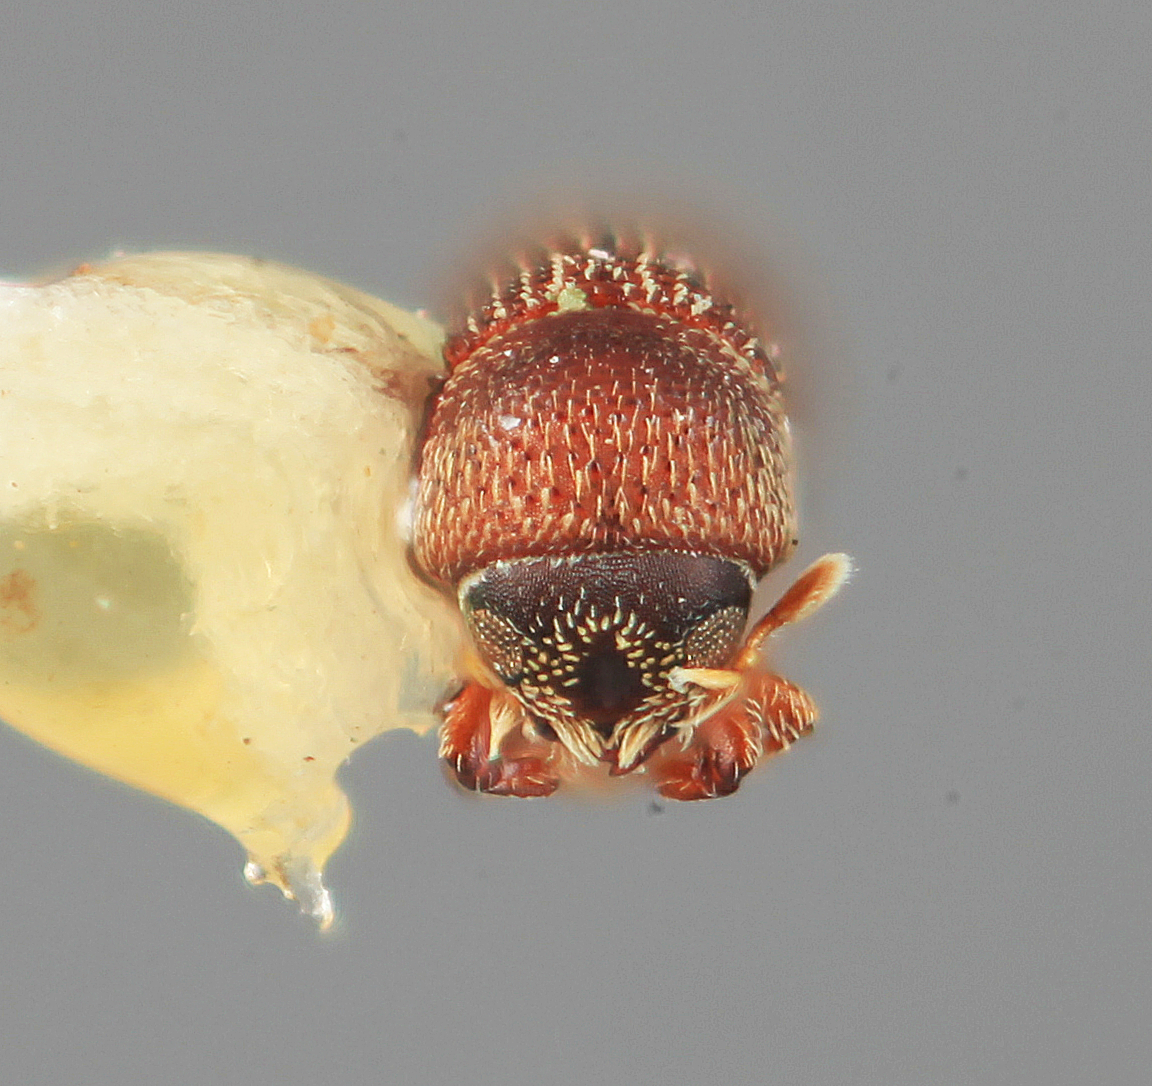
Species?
Micracisella striata
